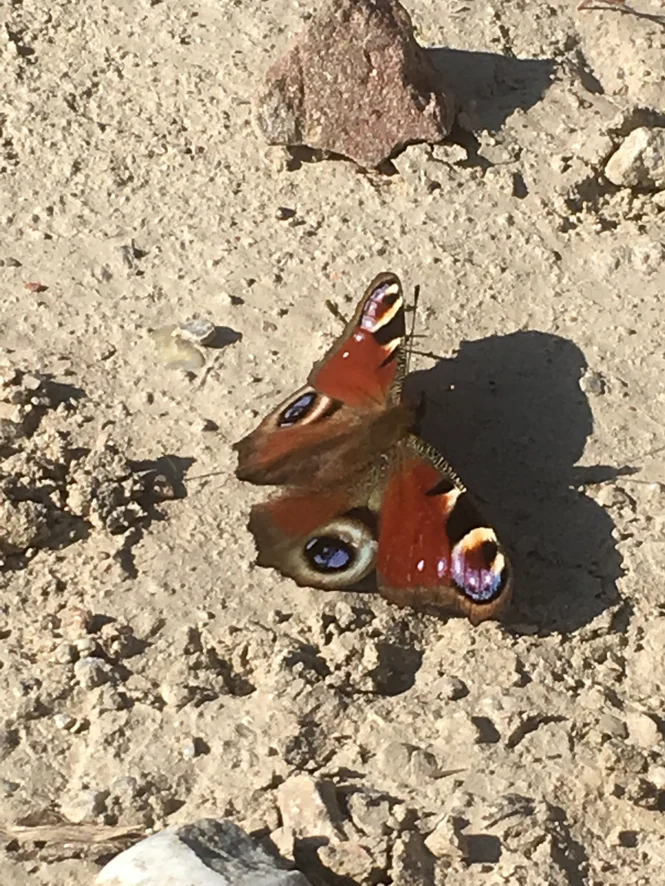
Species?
Aglais io
